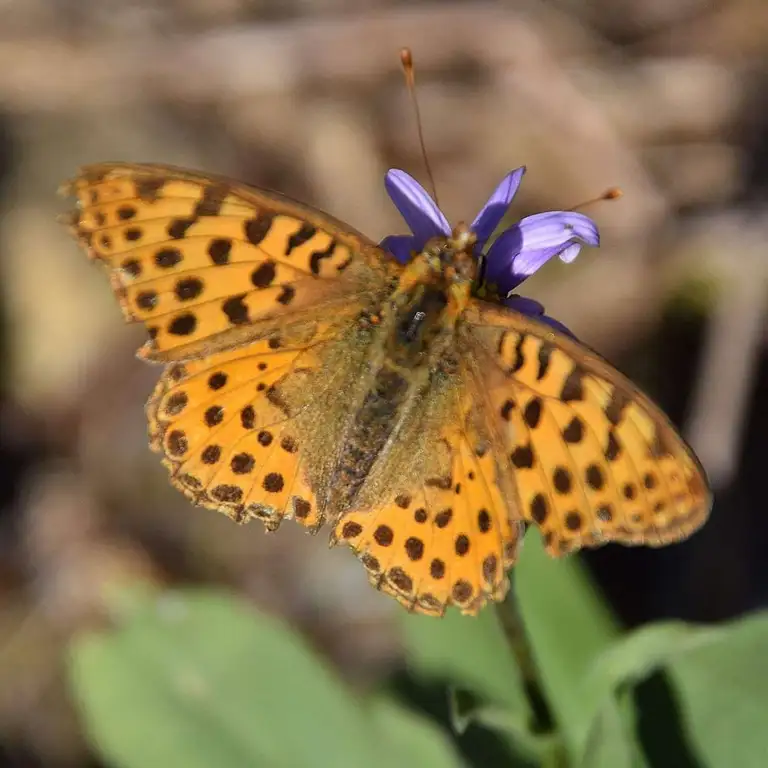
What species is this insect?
Issoria lathonia
